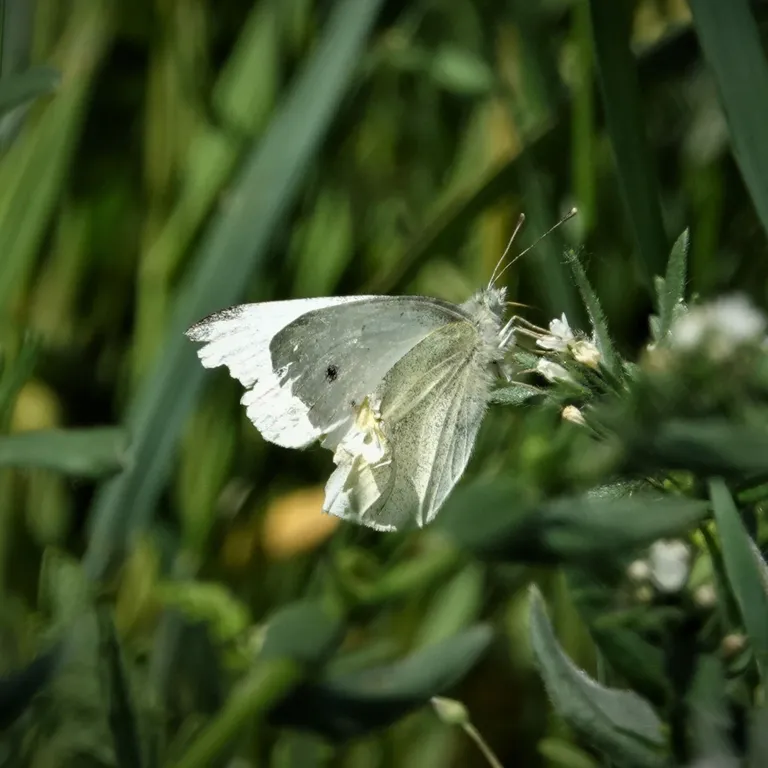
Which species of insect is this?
Pieris rapae
